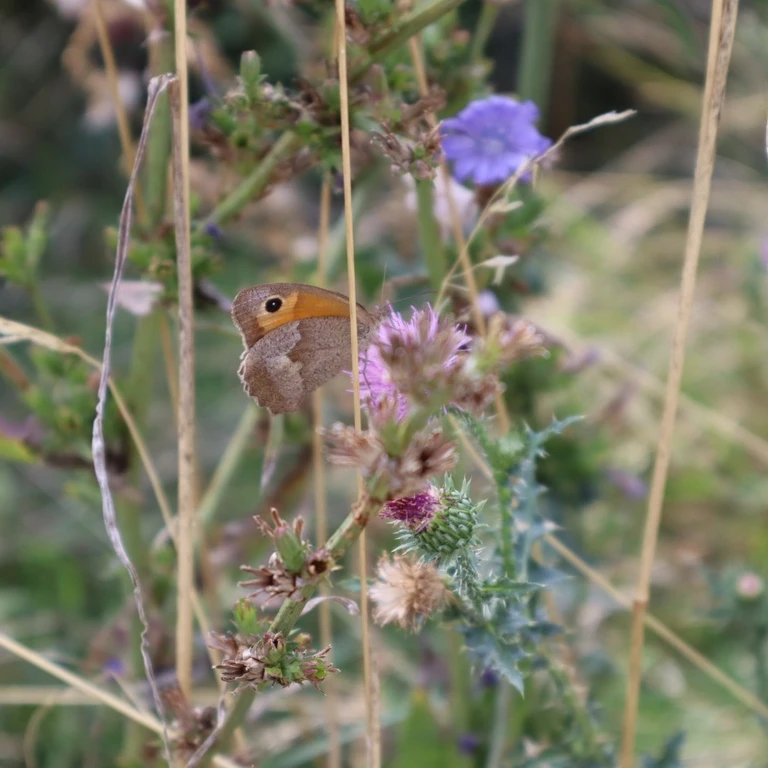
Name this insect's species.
Maniola jurtina
